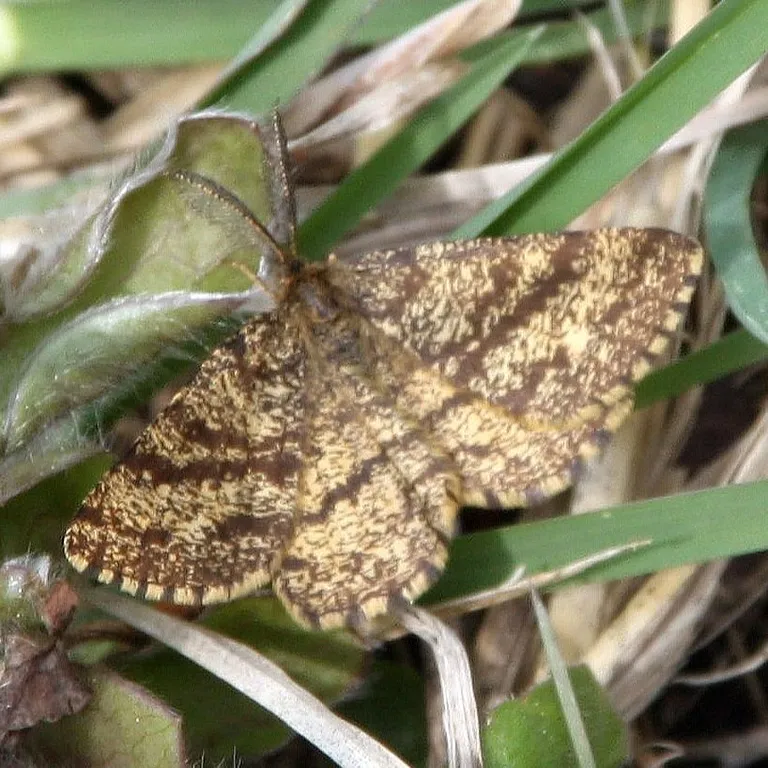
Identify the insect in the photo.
Ematurga atomaria
